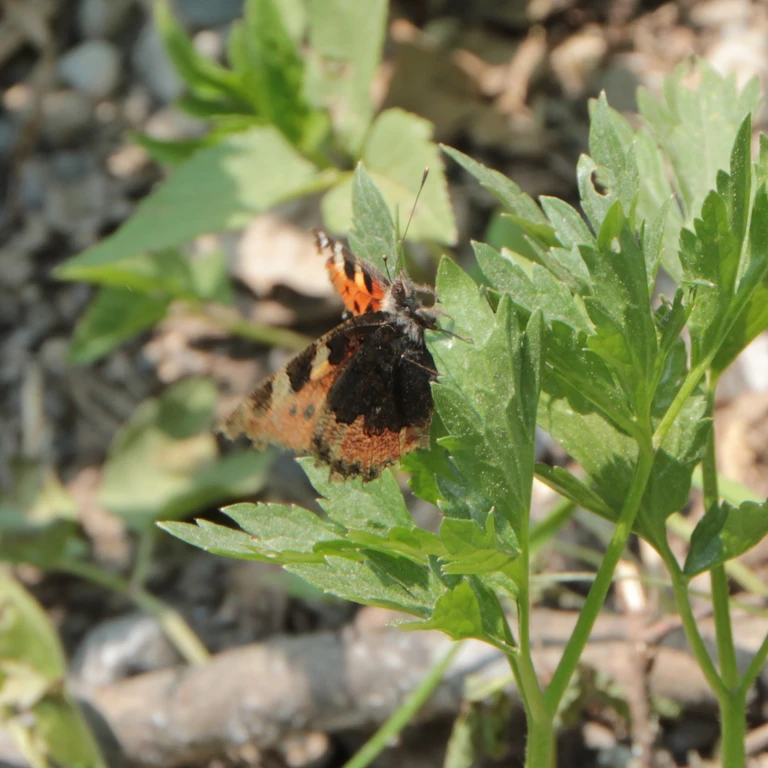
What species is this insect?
Aglais urticae
